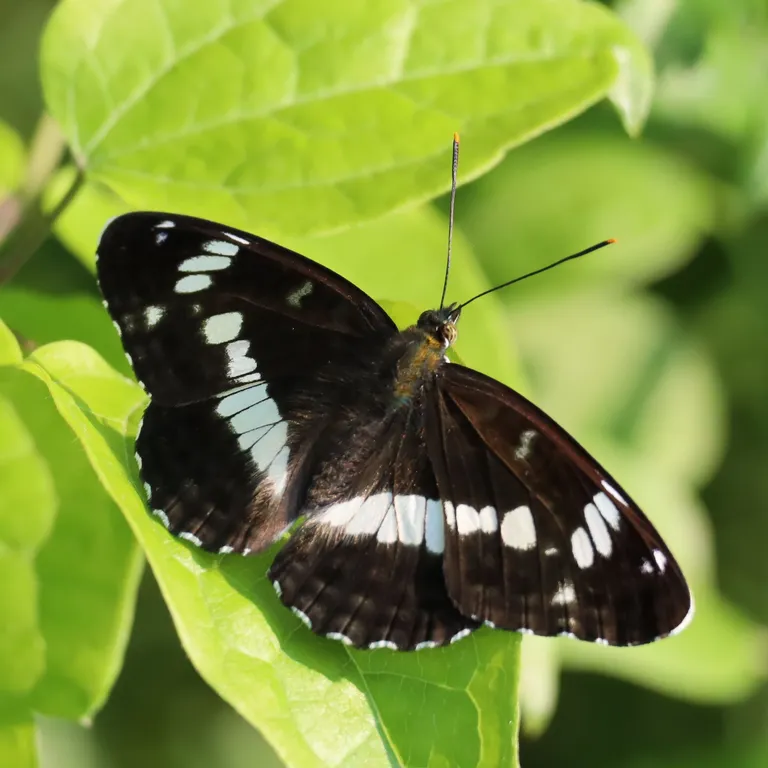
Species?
Limenitis camilla (also Ladoga camilla)
